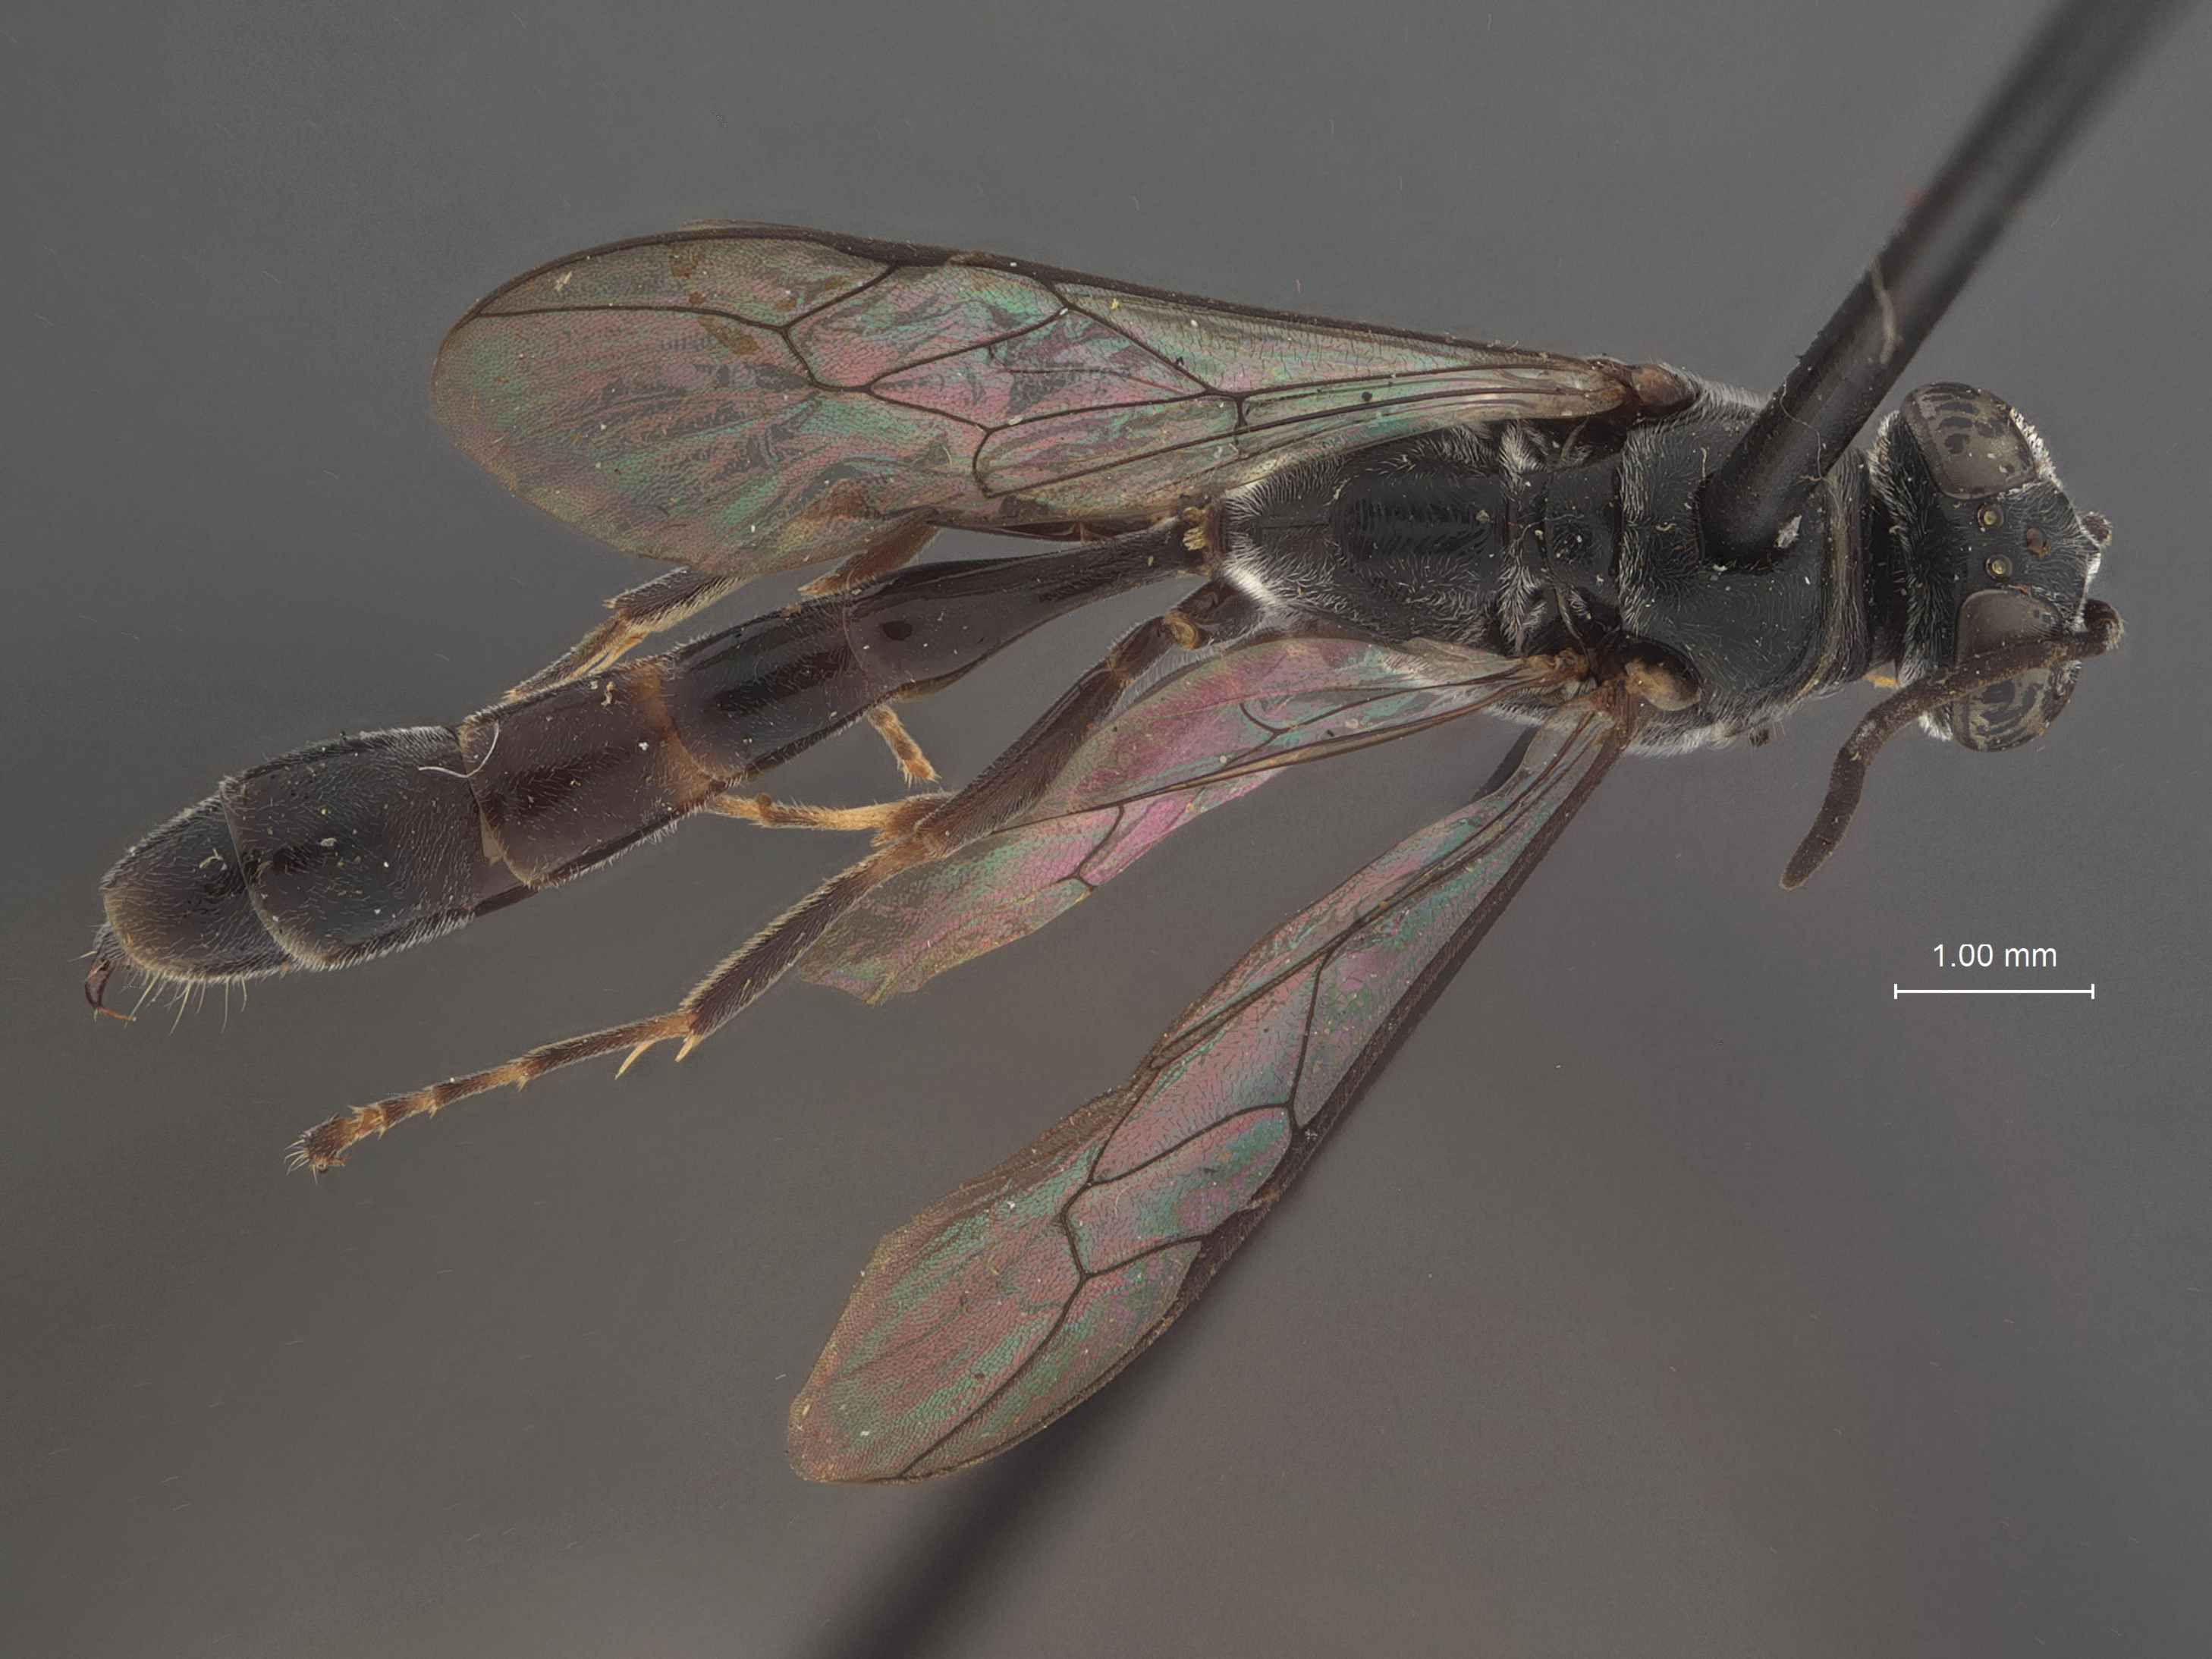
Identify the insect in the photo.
Trypoxylon xenophon
